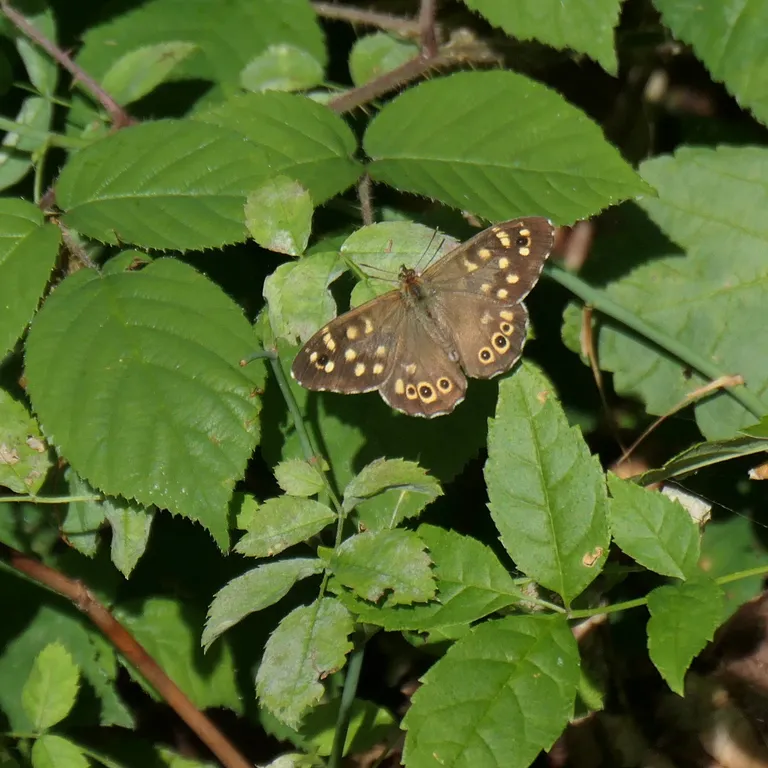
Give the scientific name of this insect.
Pararge aegeria
